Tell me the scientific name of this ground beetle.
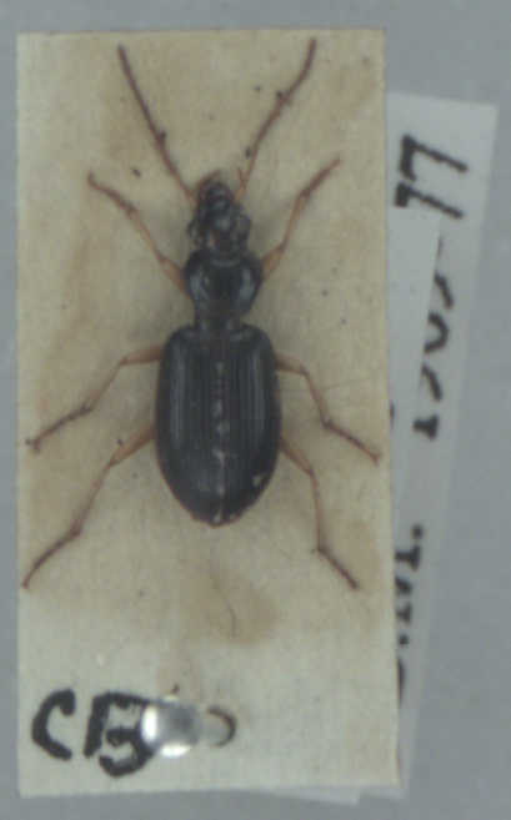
Paranchus albipes
